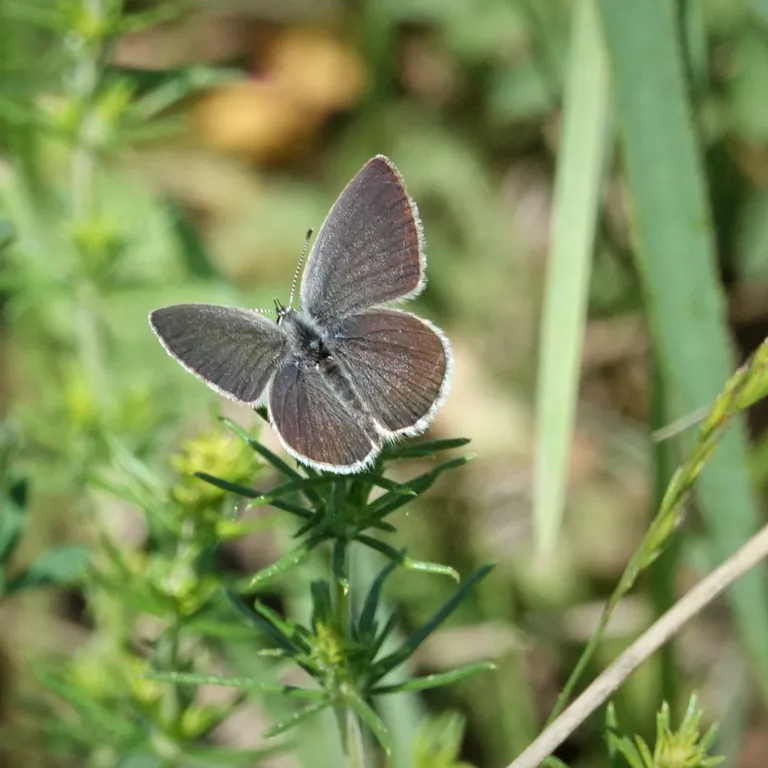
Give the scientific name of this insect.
Cupido minimus
